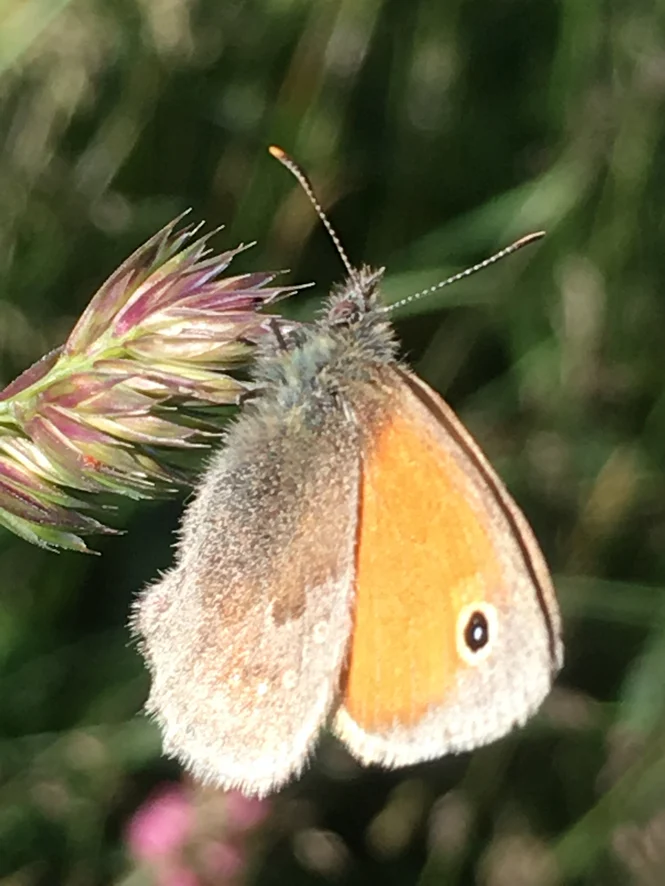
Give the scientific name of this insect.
Coenonympha pamphilus
